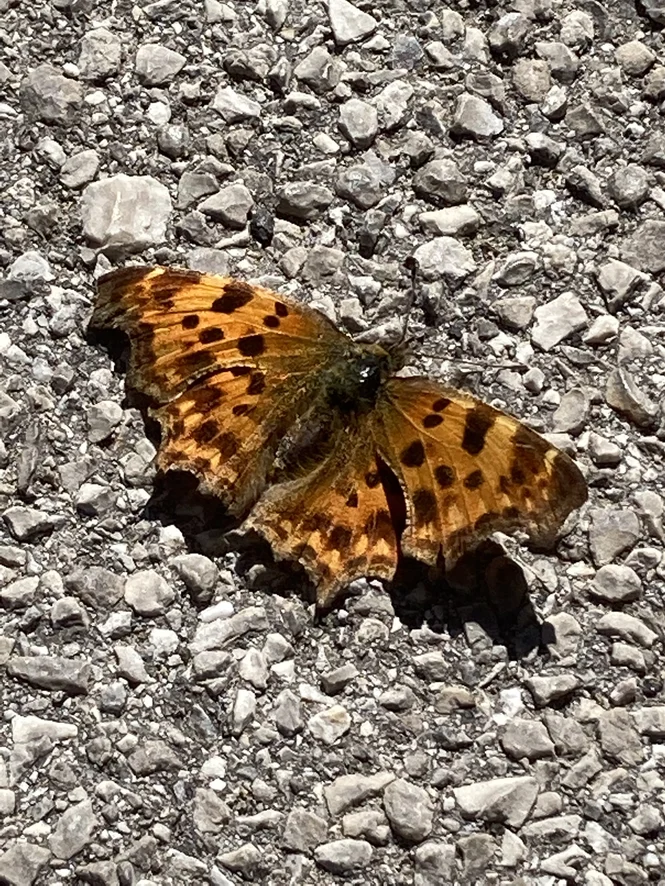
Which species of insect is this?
Polygonia c-album
